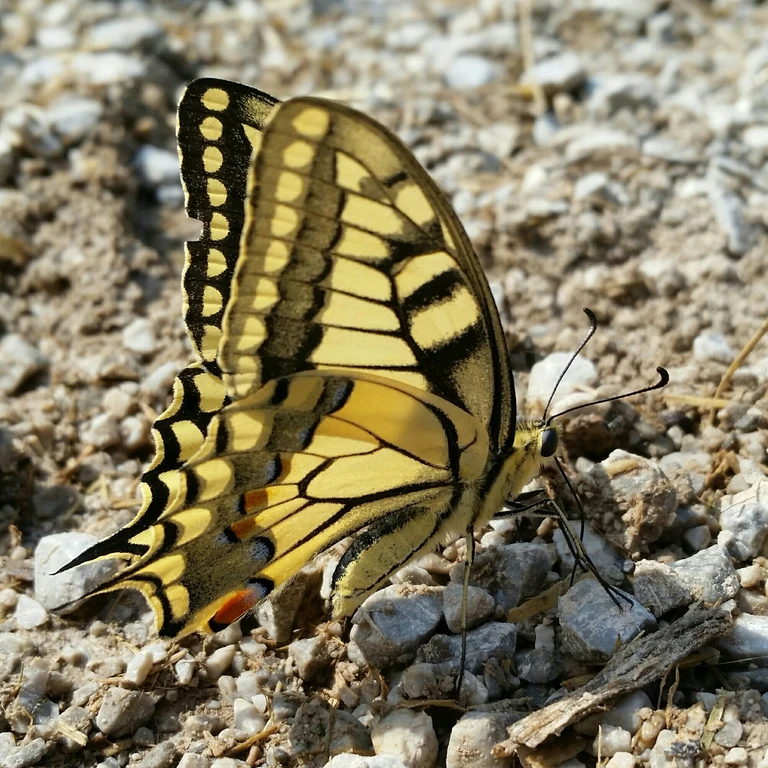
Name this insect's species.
Papilio machaon
